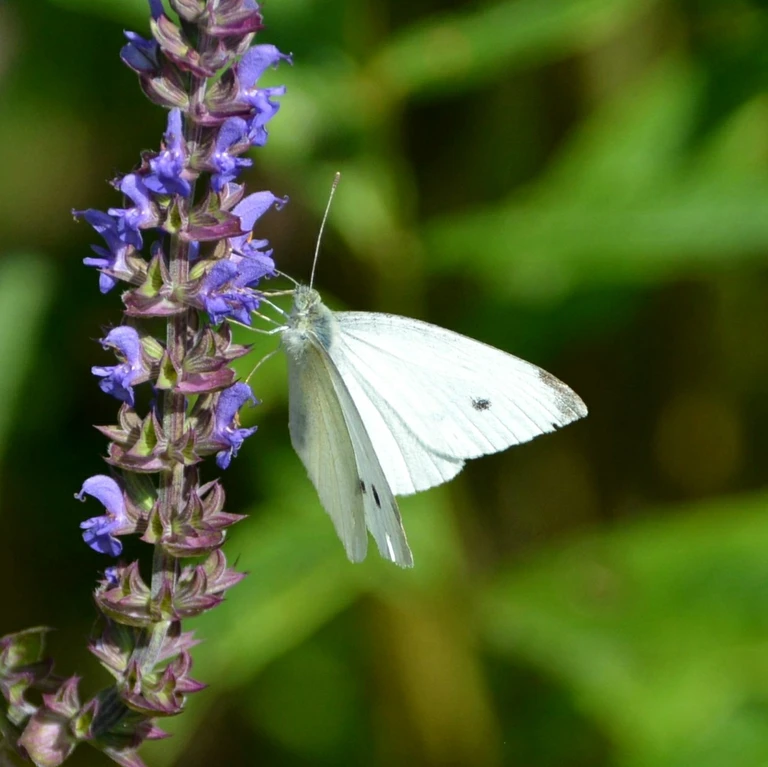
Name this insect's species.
Pieris rapae
